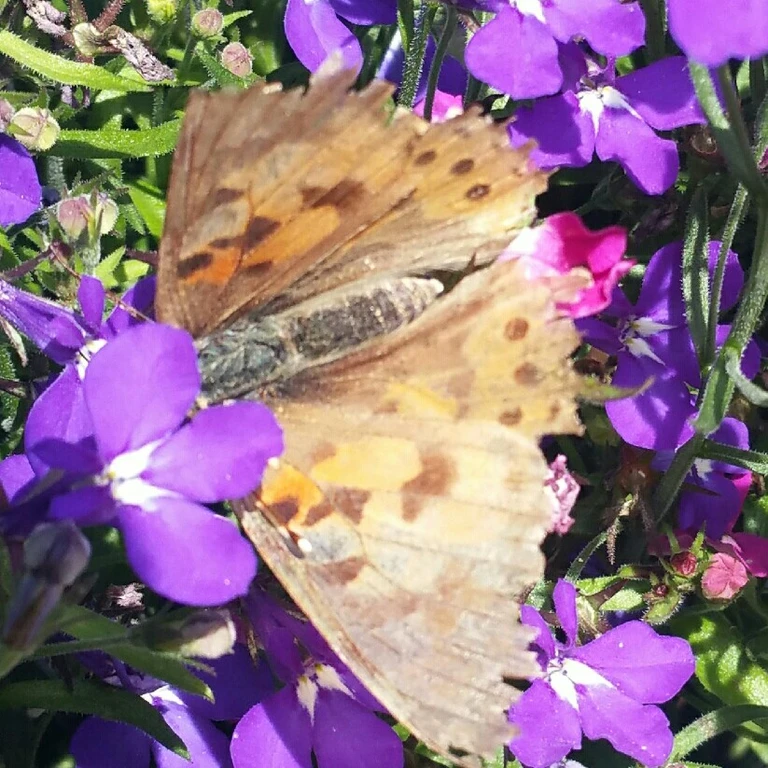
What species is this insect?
Vanessa cardui
